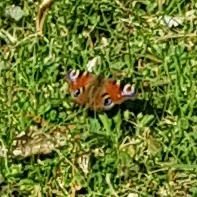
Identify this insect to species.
Aglais io
